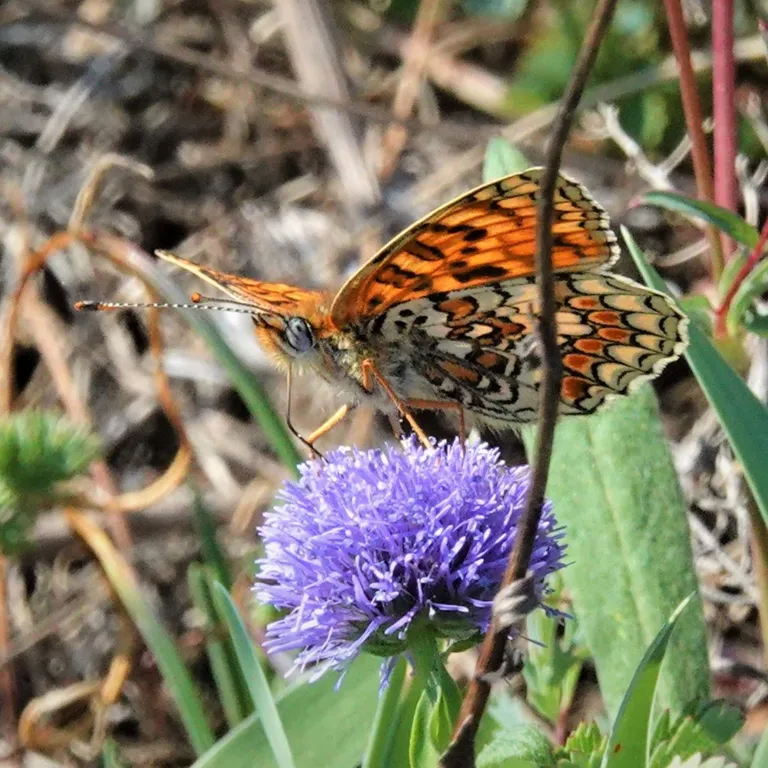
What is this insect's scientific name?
Melitaea phoebe
